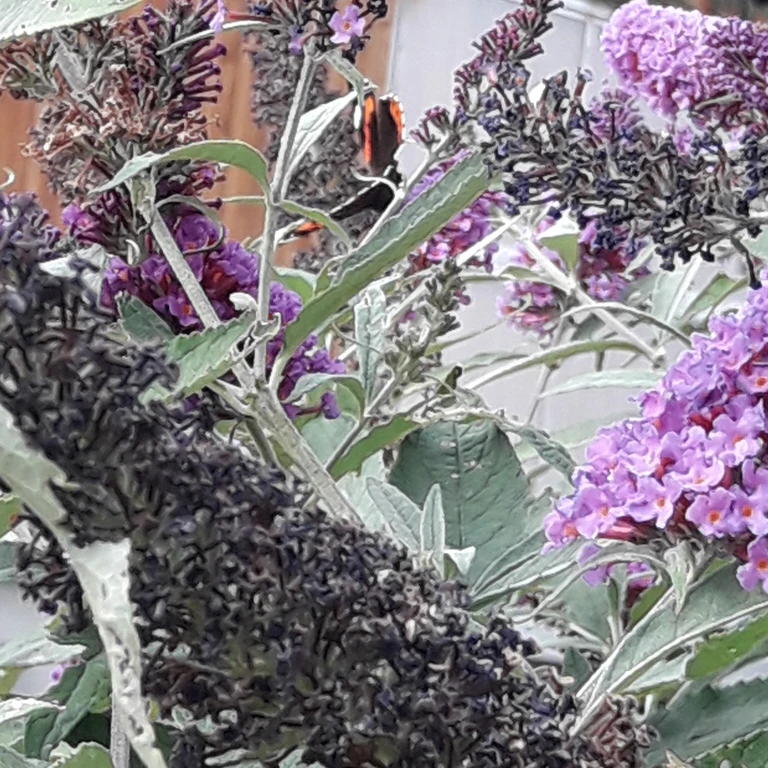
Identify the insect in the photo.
Vanessa atalanta
